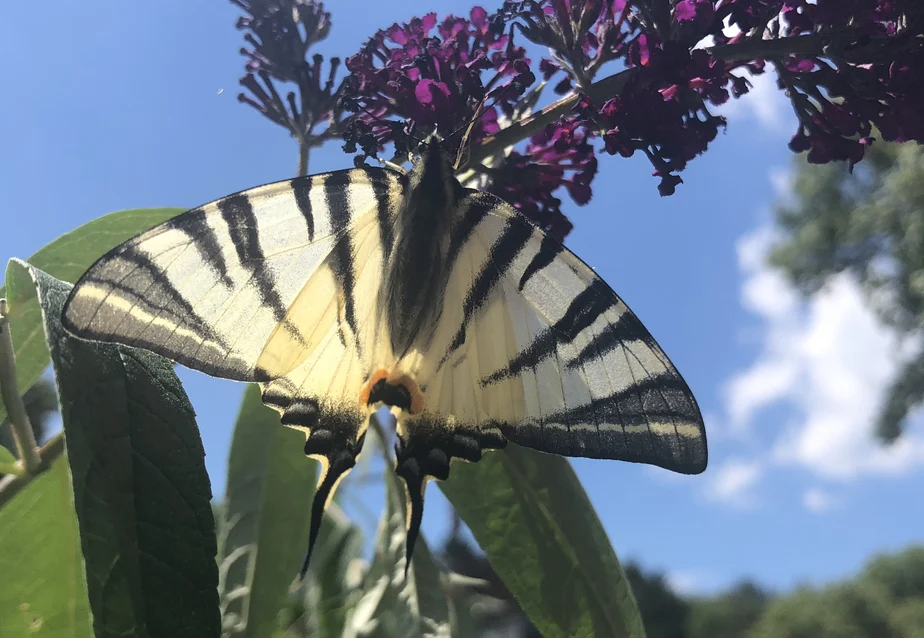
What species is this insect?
Iphiclides podalirius
